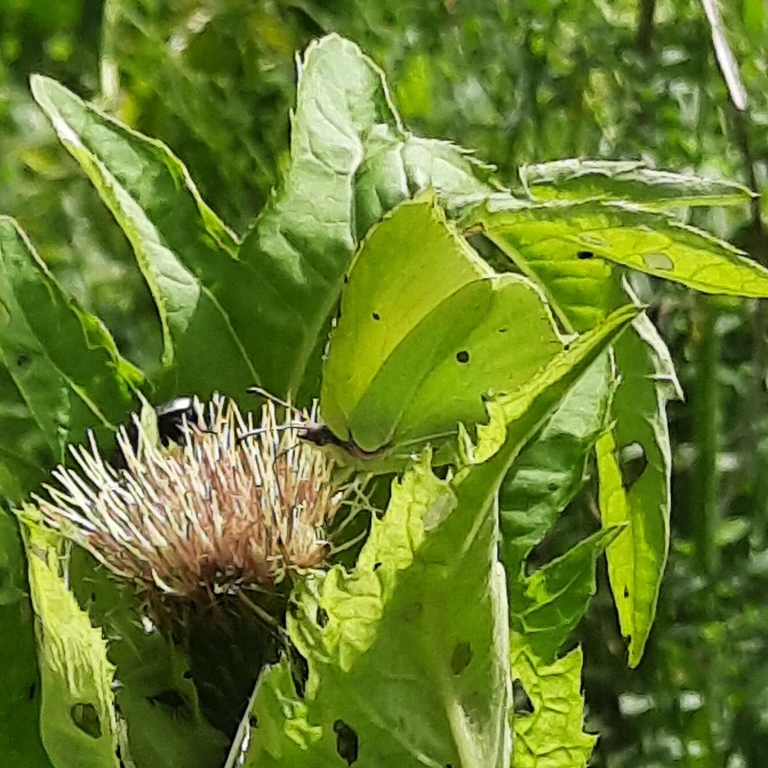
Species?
Gonepteryx rhamni
